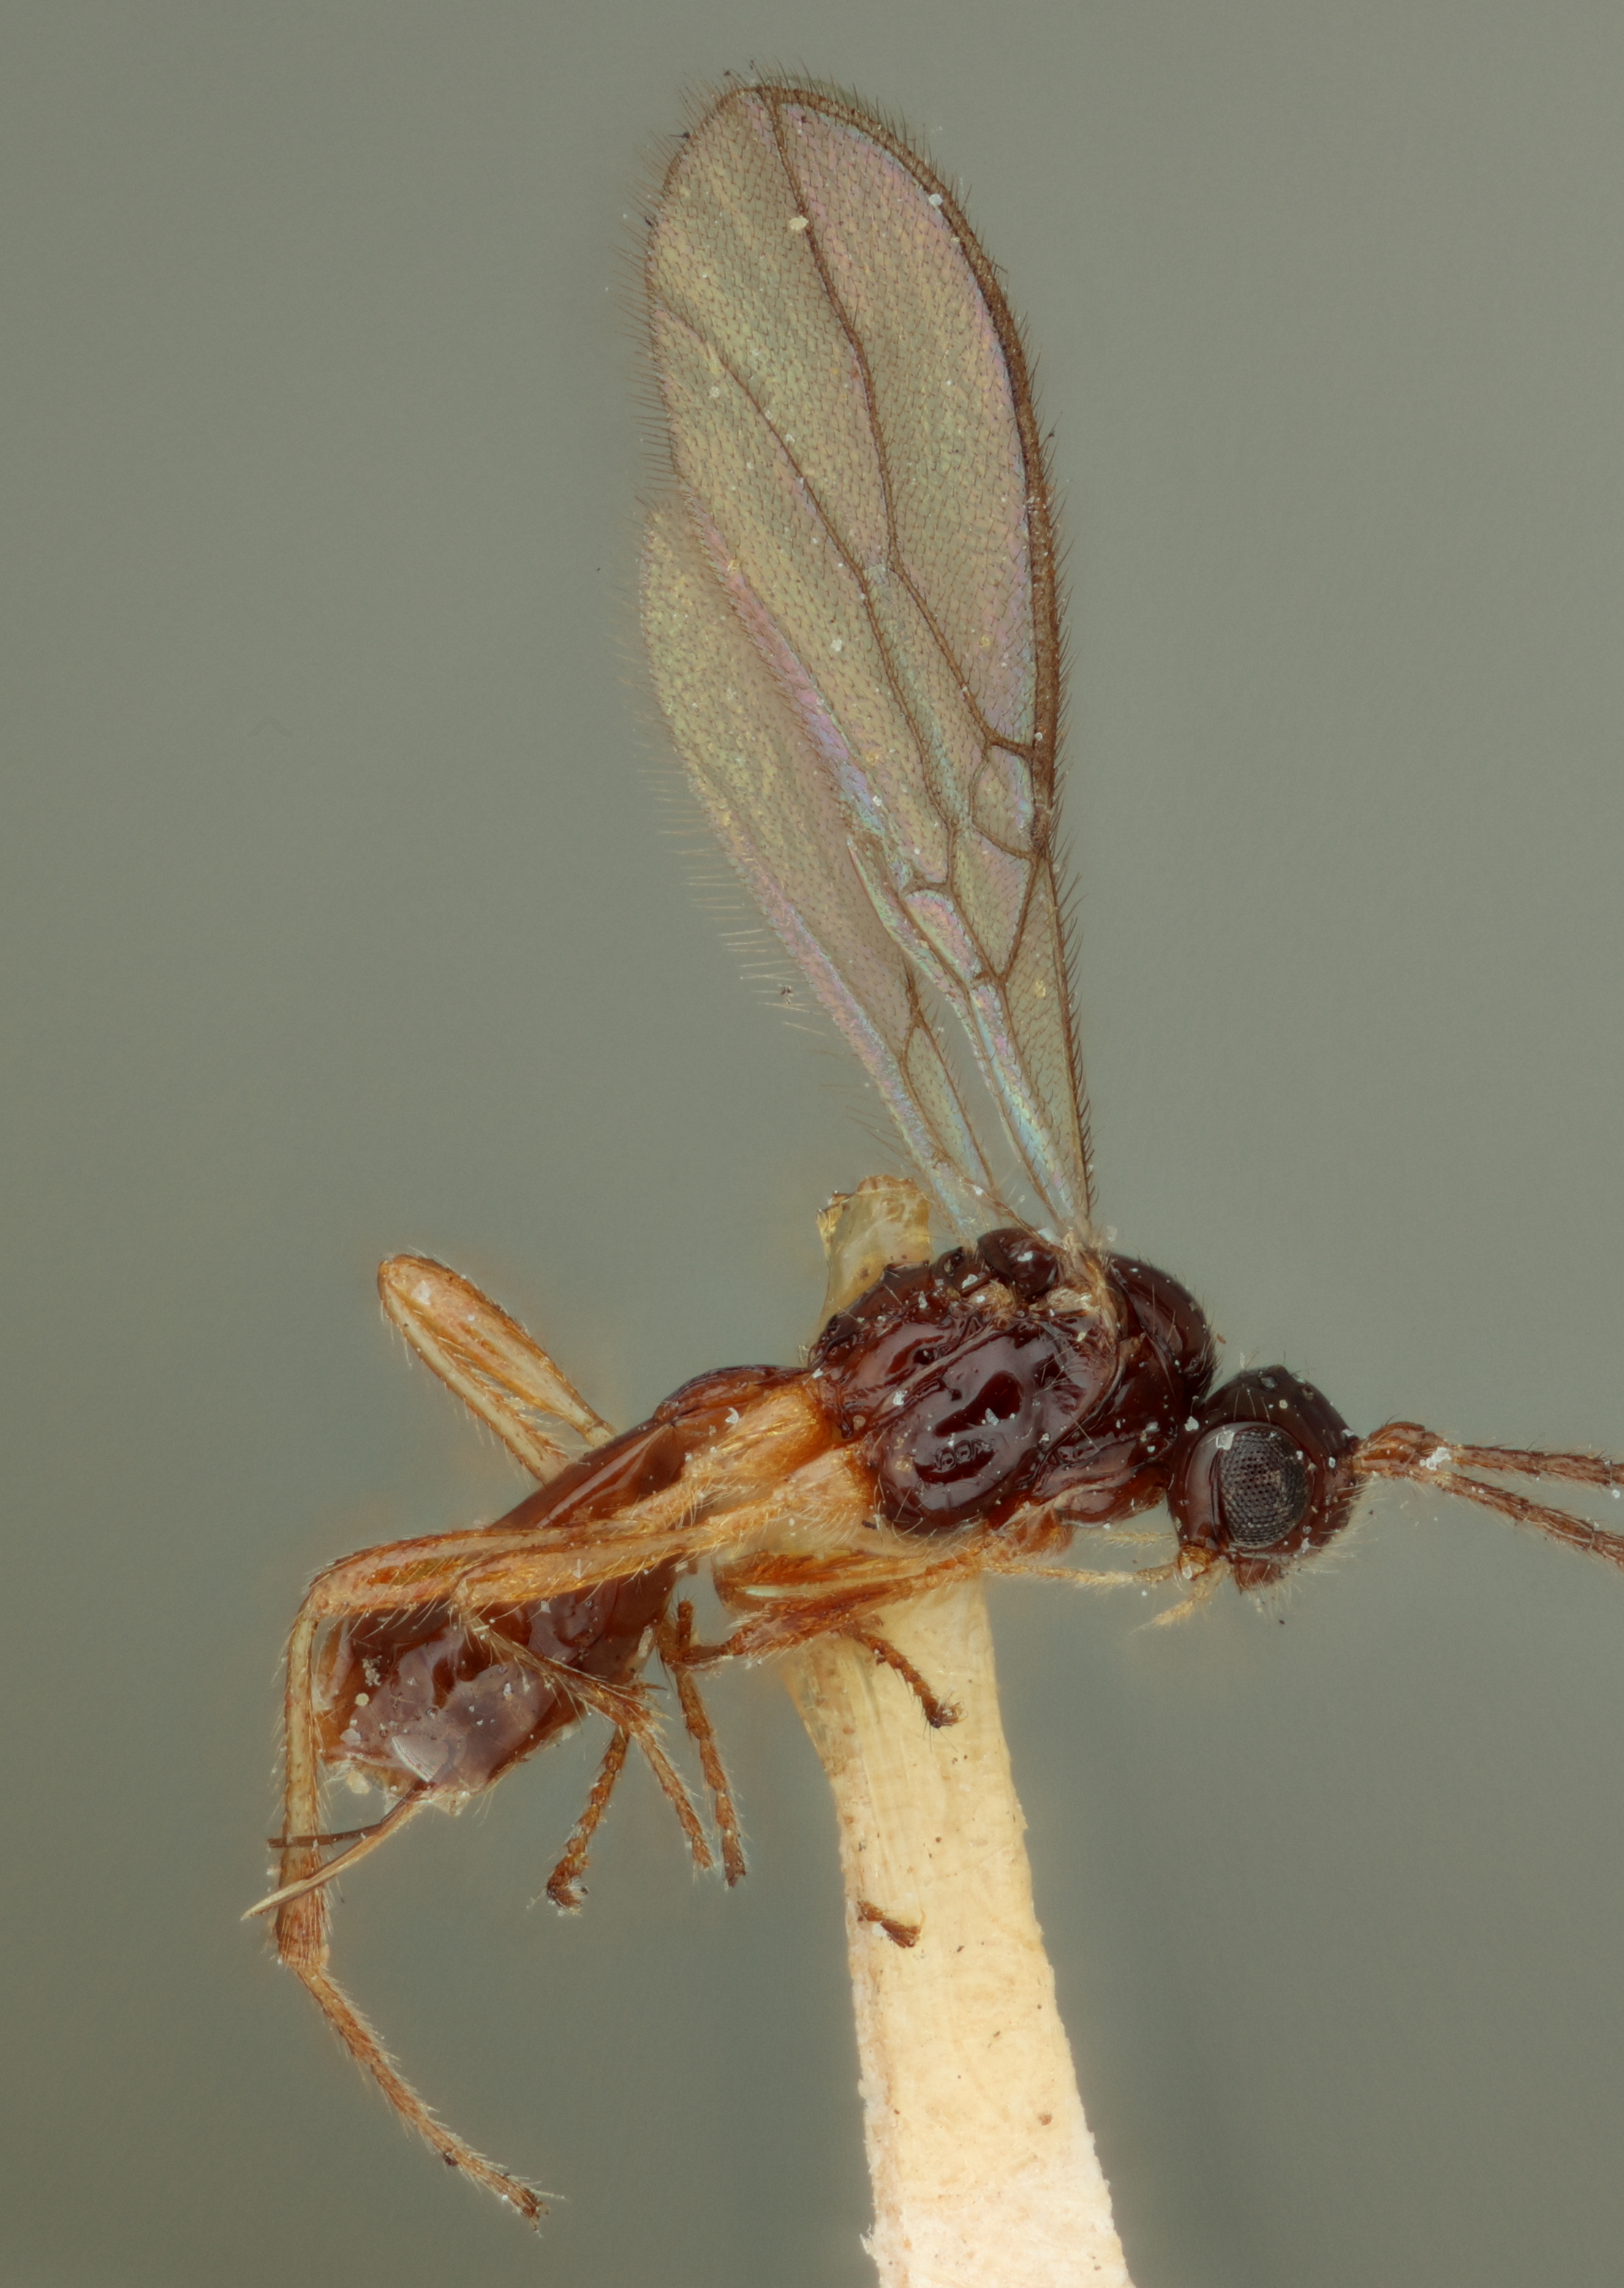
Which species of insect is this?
Aspilota bakeri
